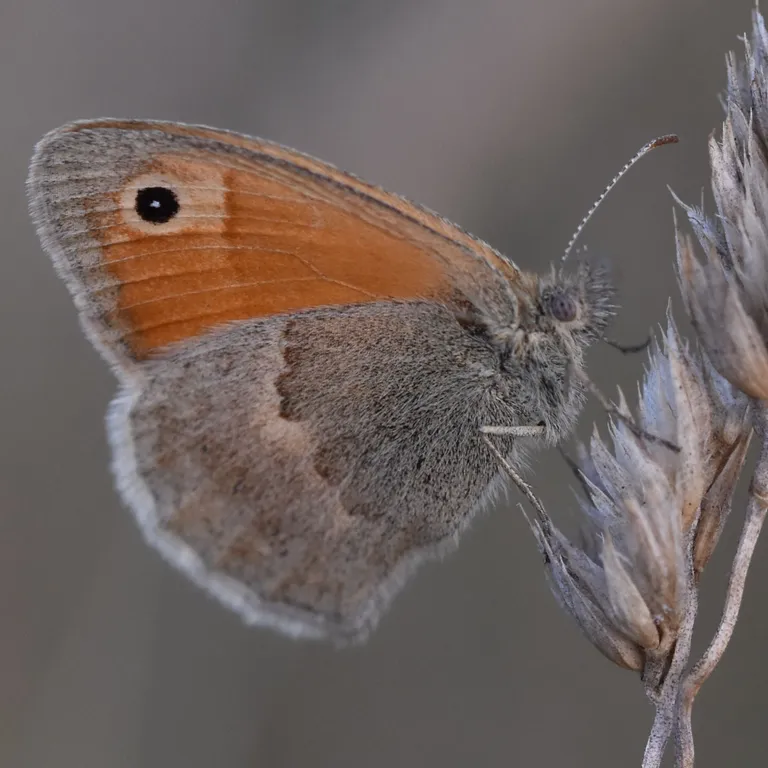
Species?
Coenonympha pamphilus
